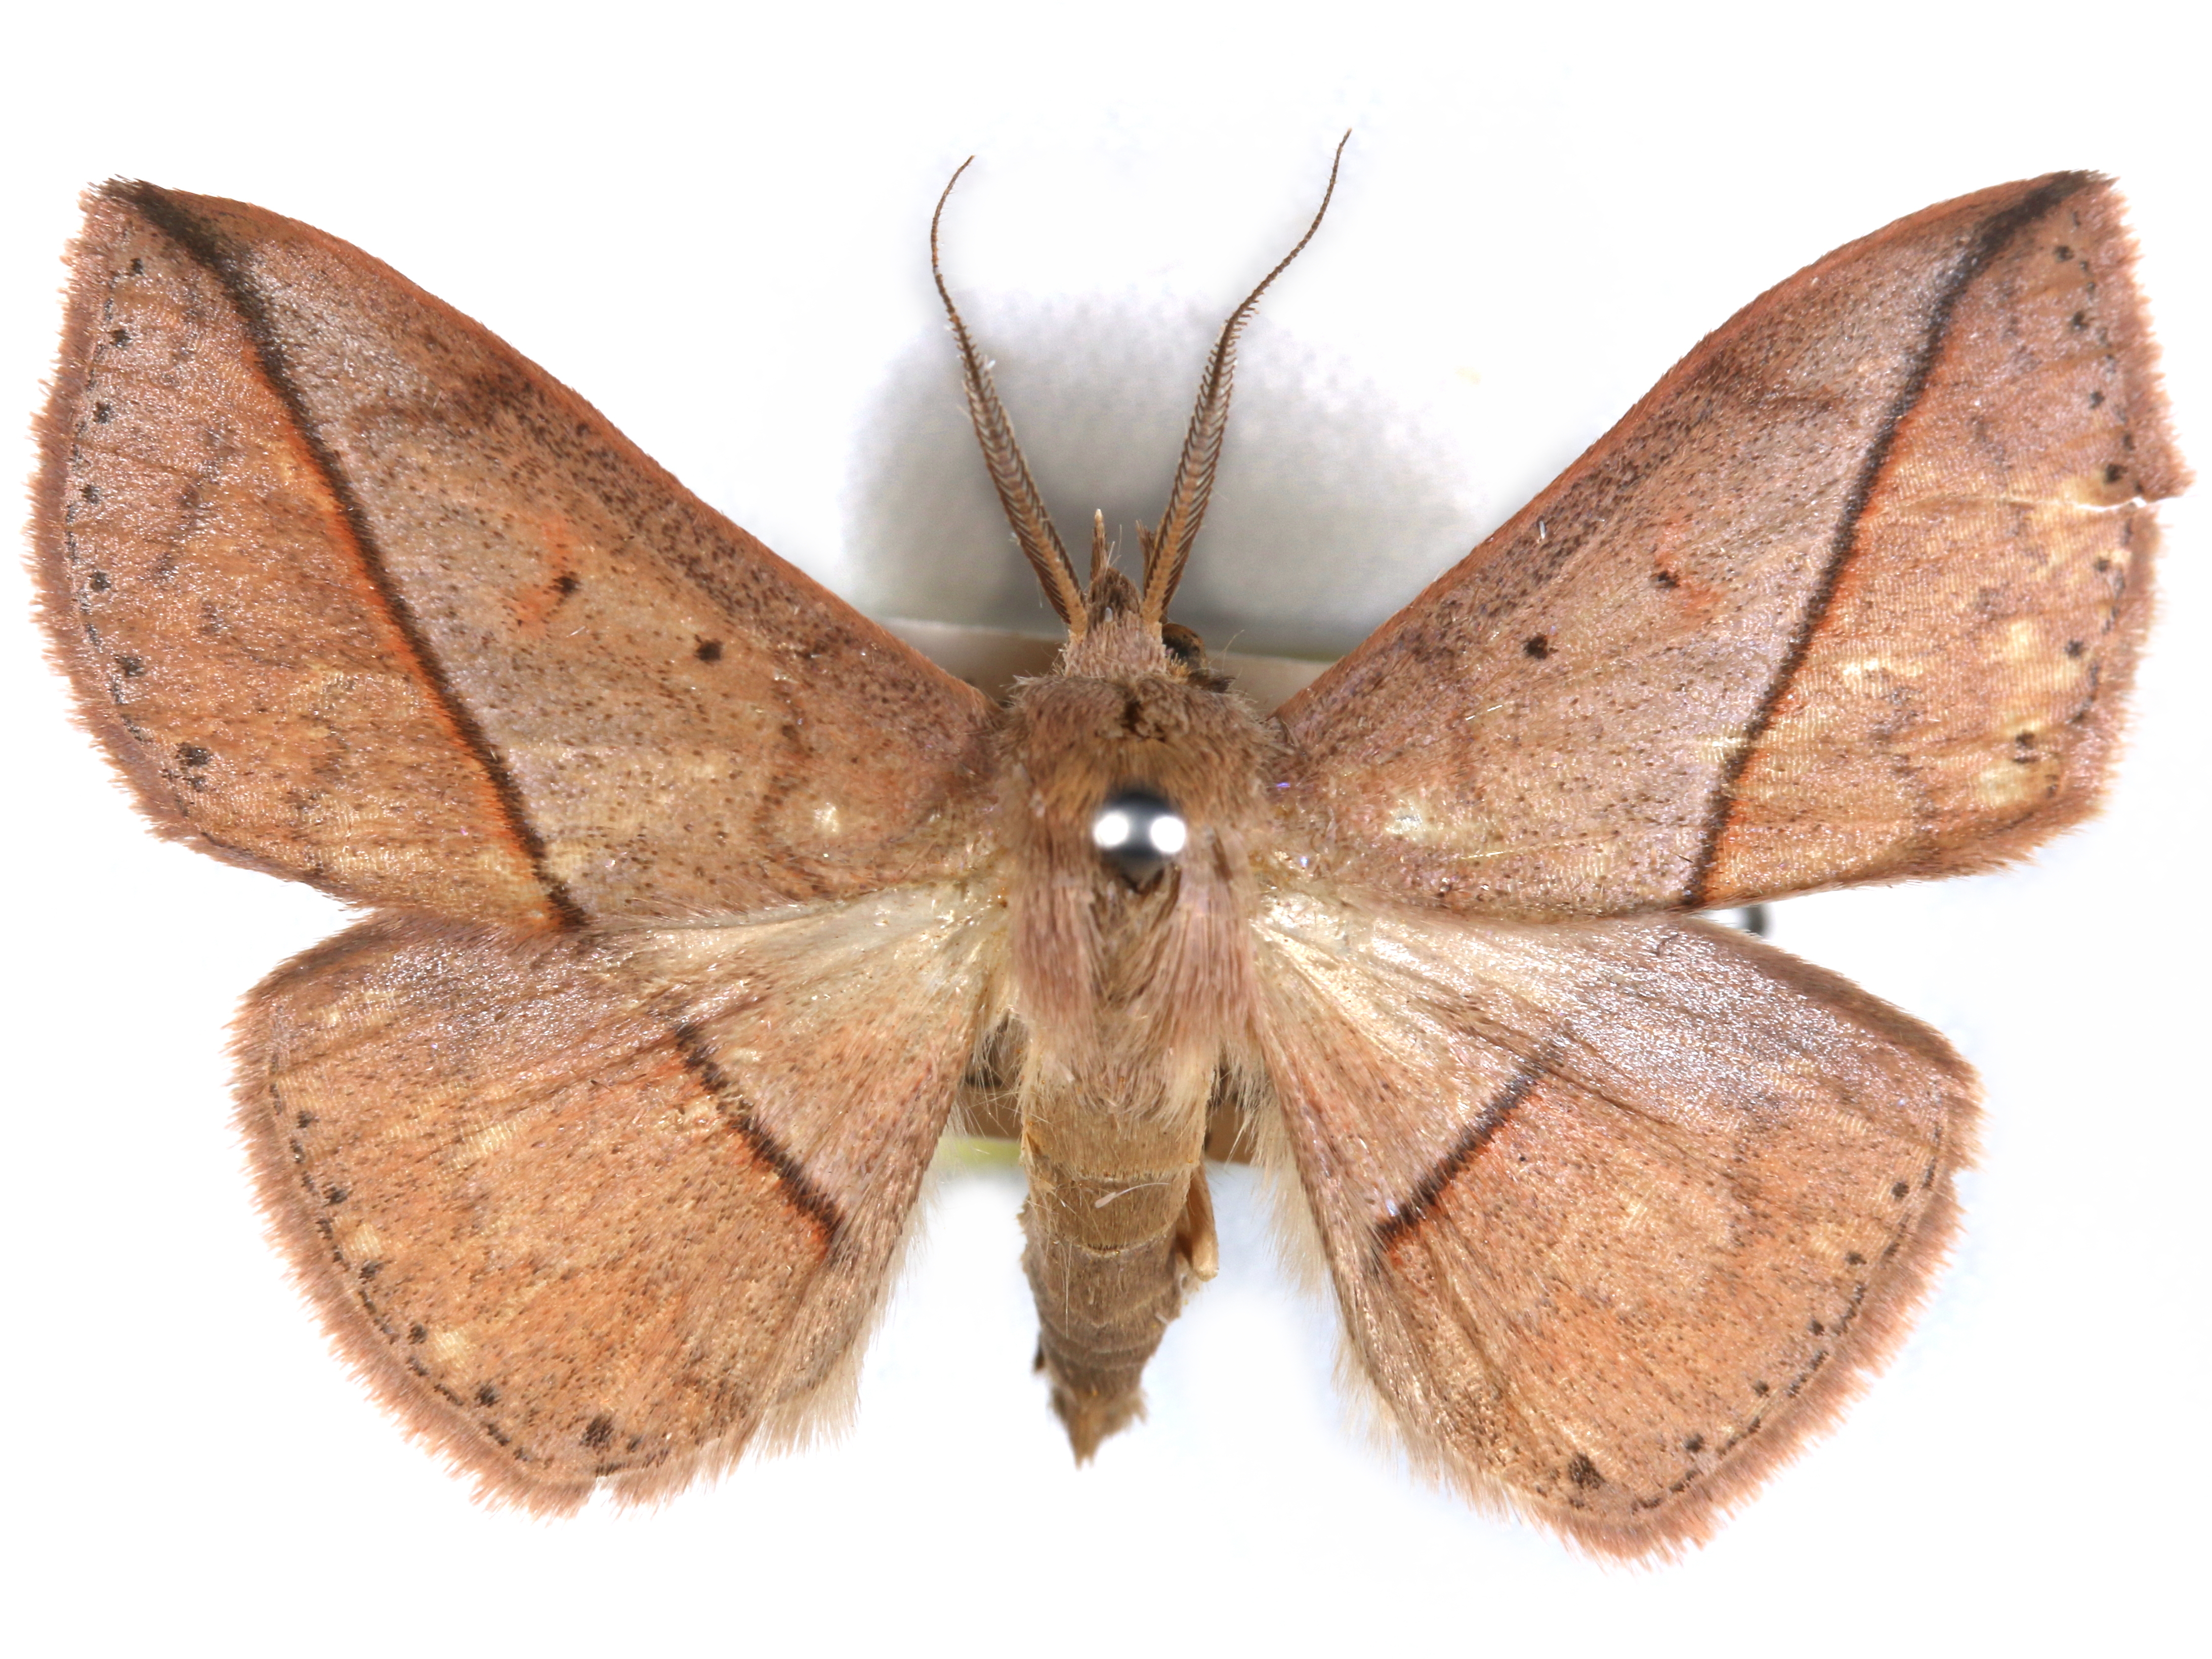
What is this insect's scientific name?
Ugia egcarsia
